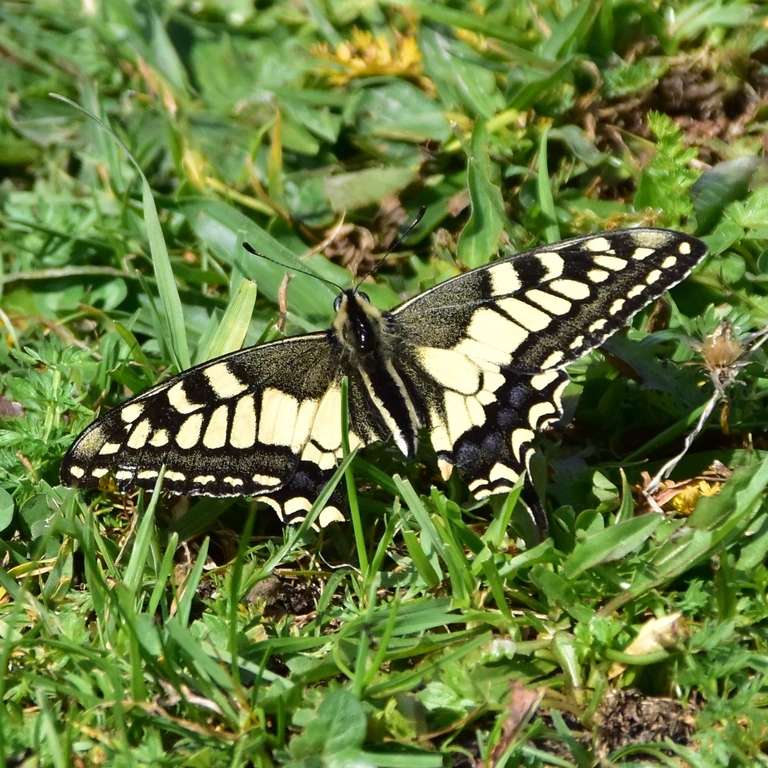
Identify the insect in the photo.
Papilio machaon
